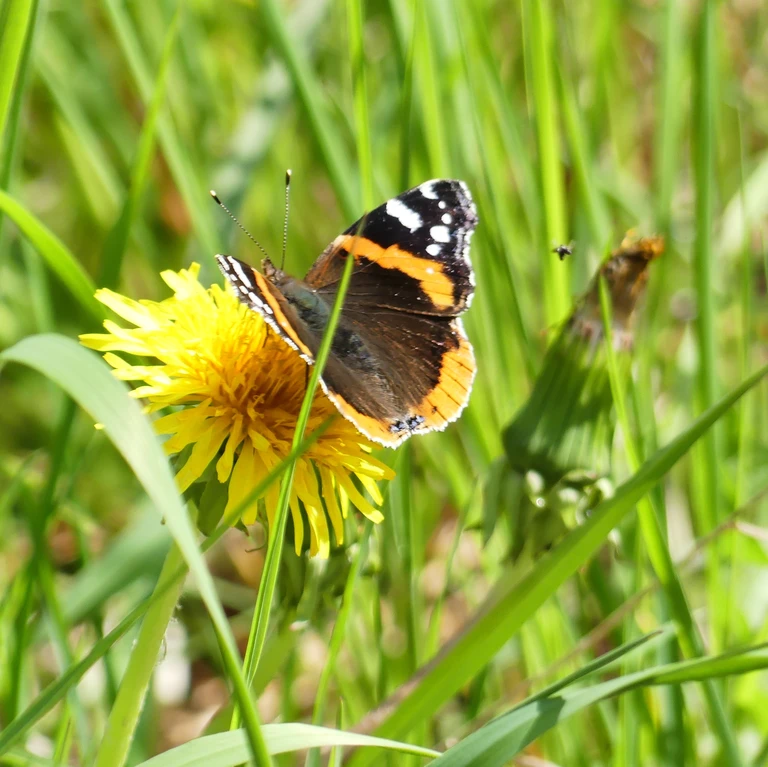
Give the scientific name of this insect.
Vanessa atalanta
